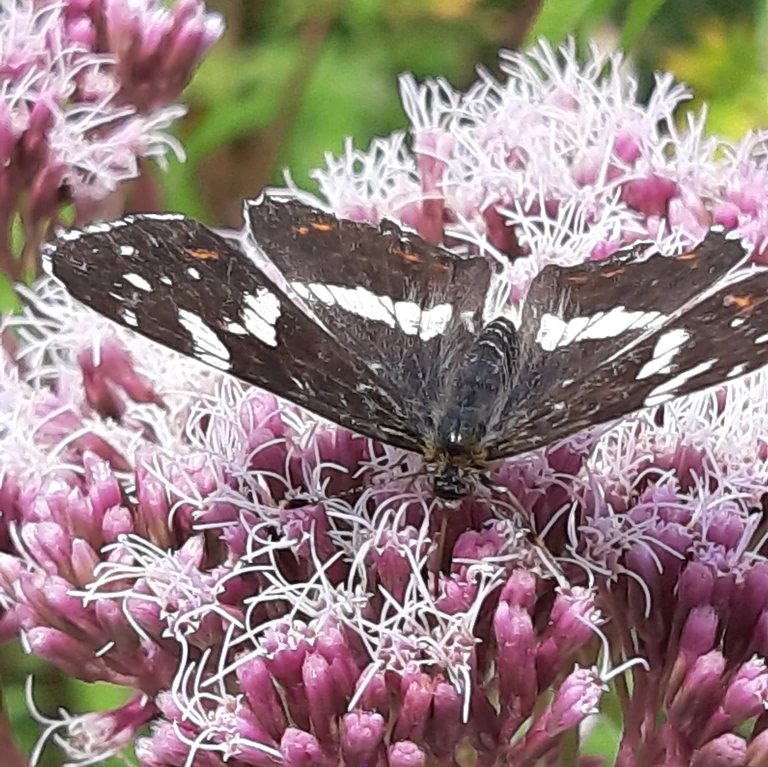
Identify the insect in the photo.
Araschnia levana
